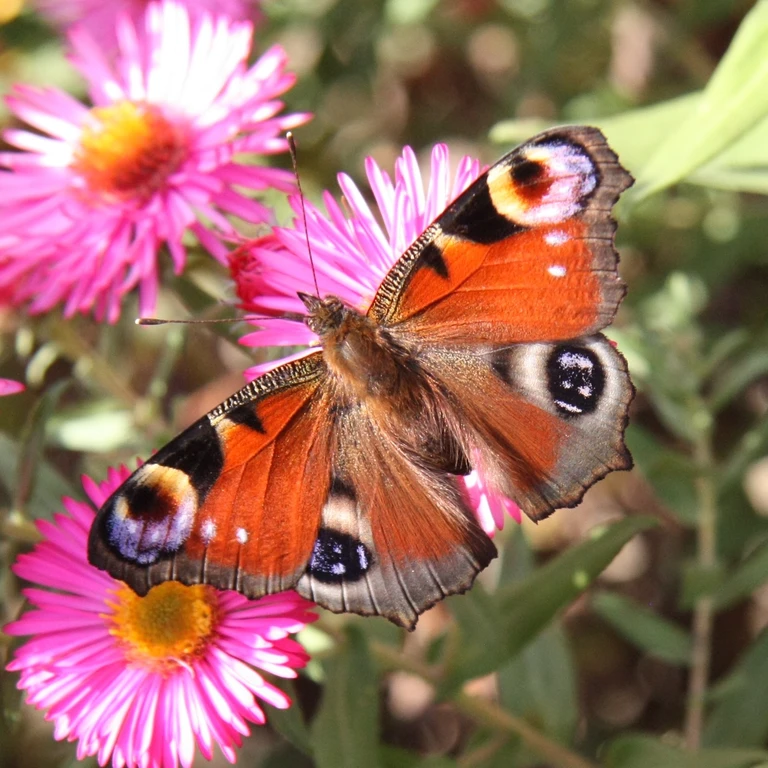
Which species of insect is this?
Aglais io
